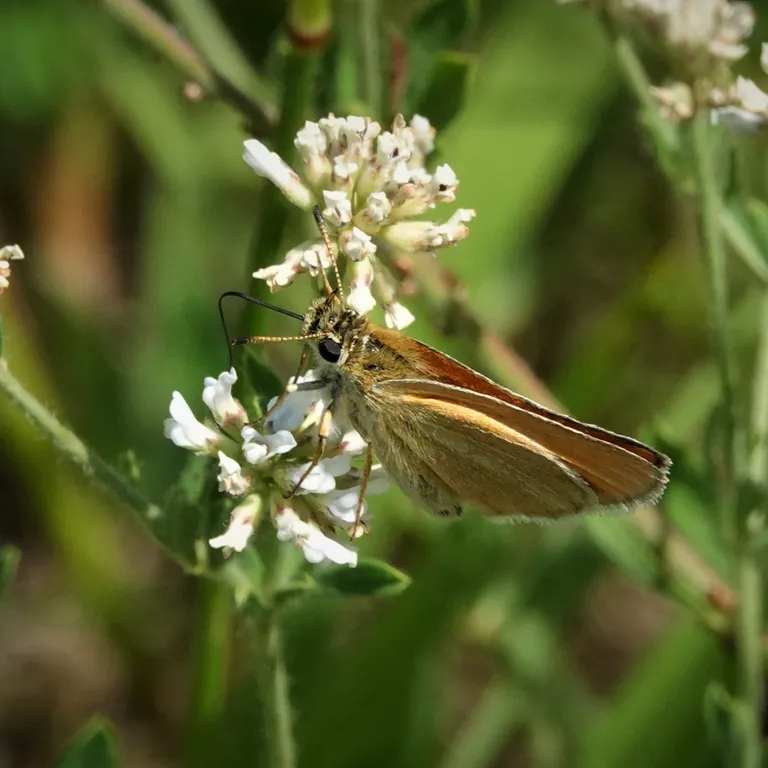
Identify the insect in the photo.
Thymelicus lineola
